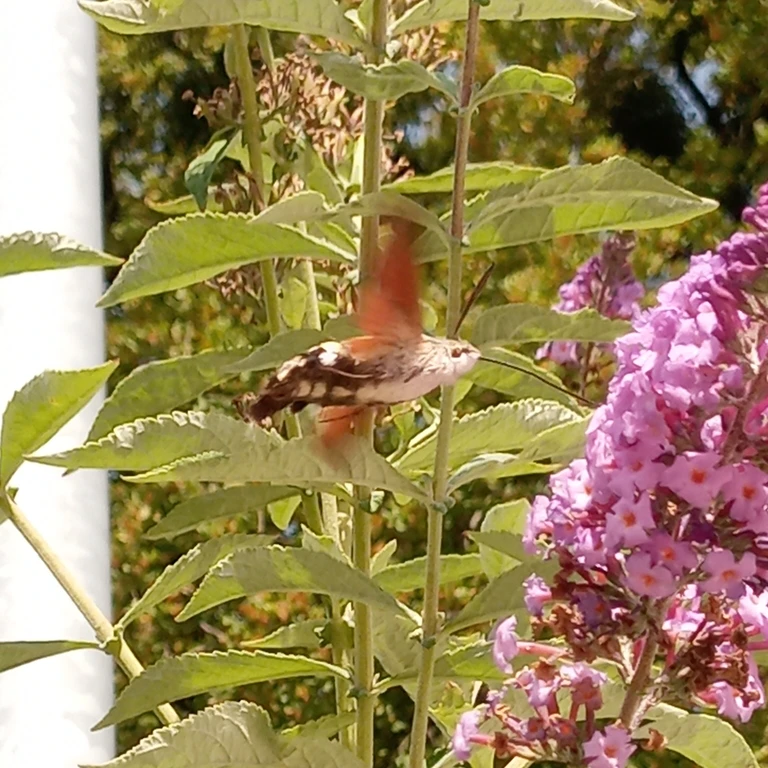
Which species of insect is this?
Macroglossum stellatarum
